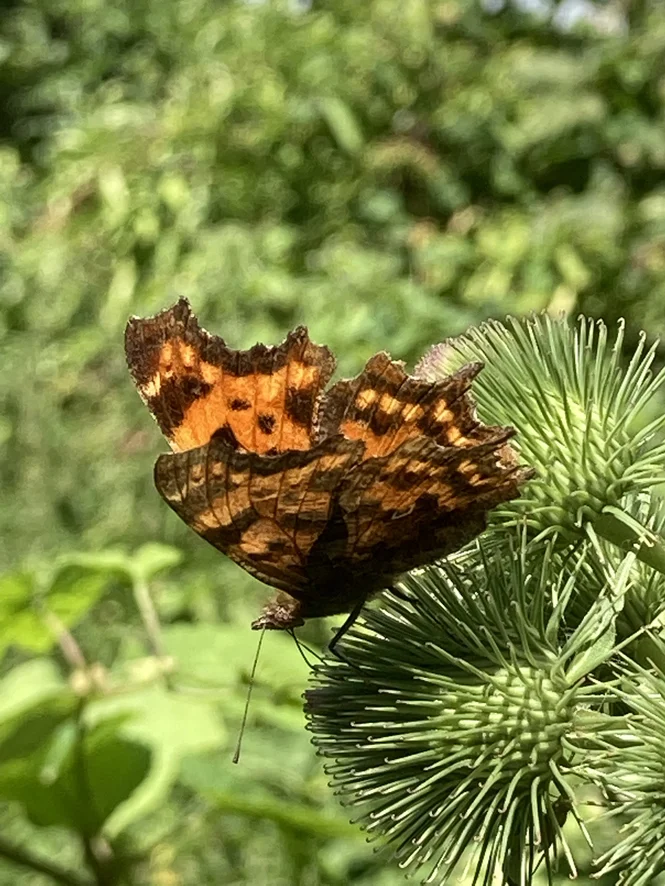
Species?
Polygonia c-album
